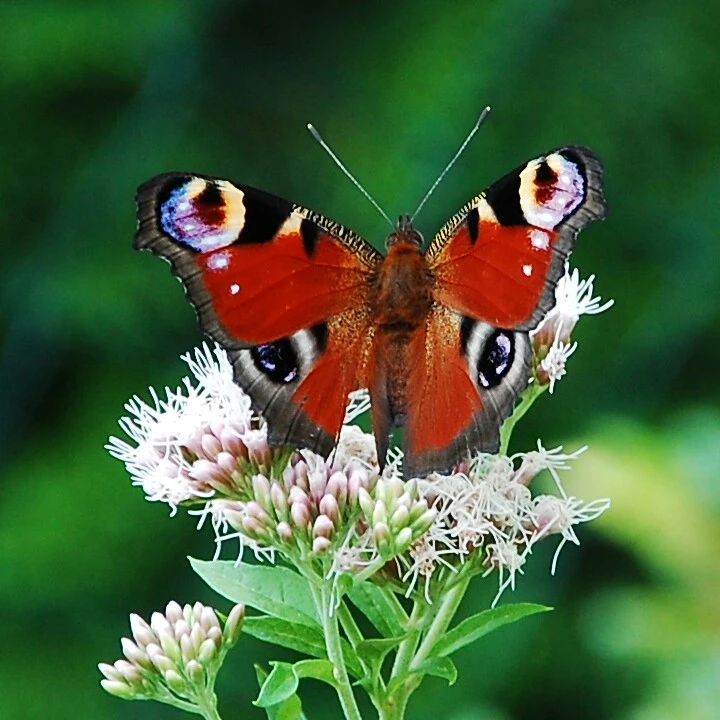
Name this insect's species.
Aglais io
